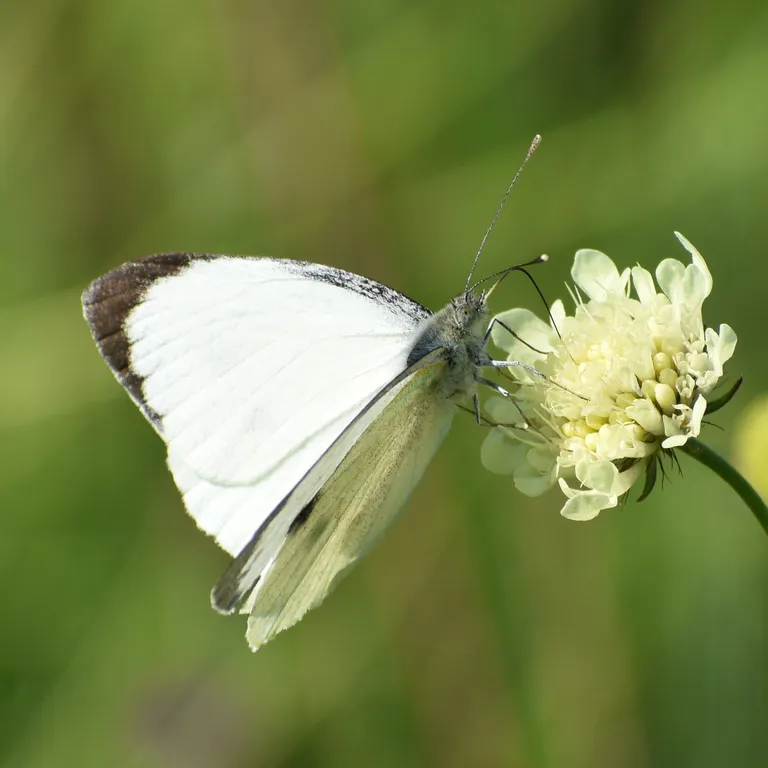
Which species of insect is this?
Pieris brassicae
